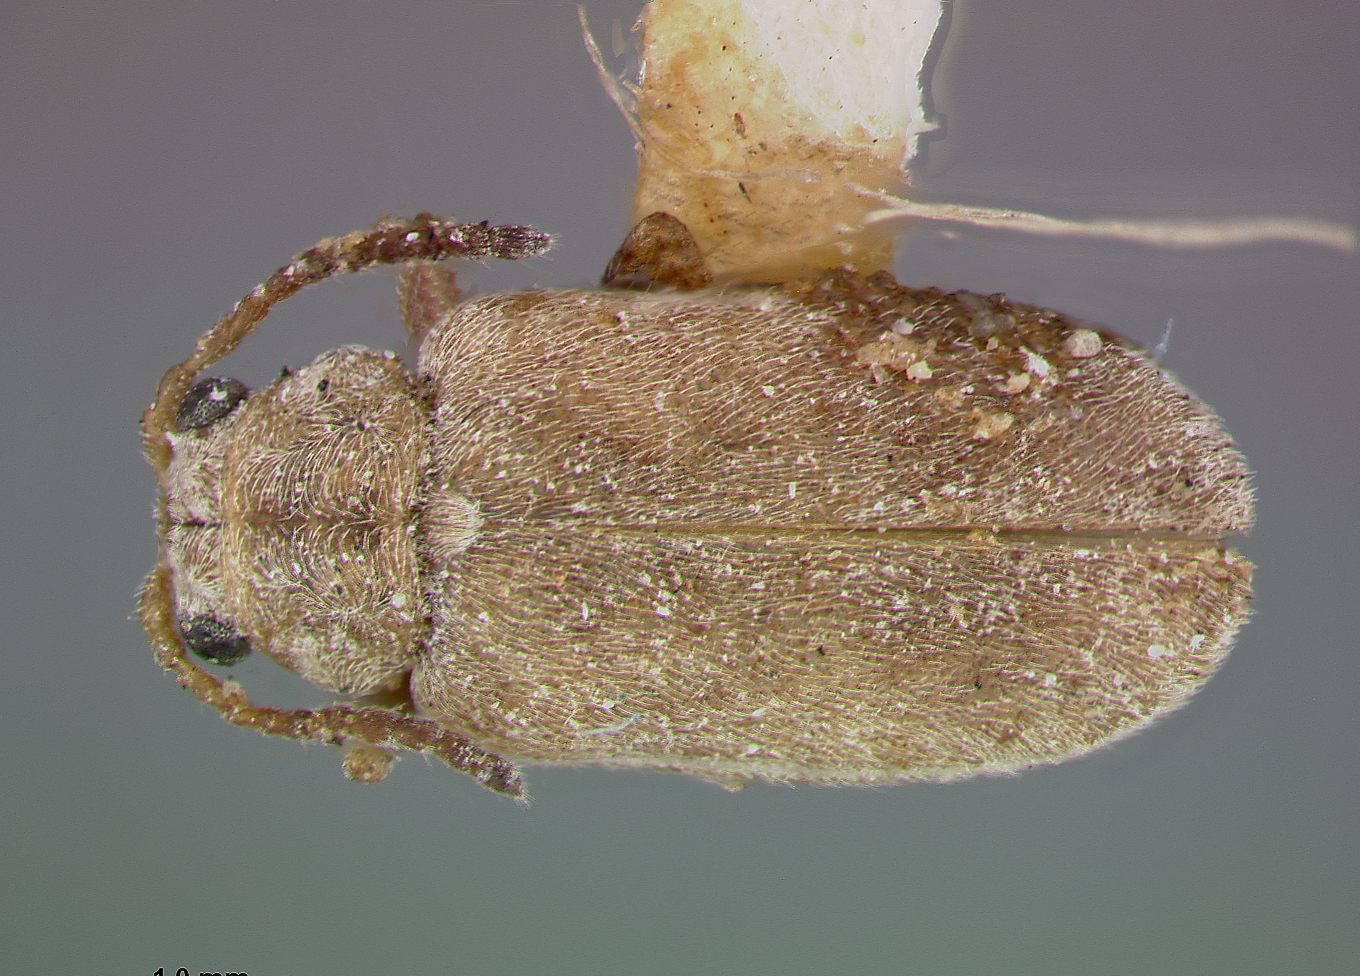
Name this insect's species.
Monoxia obesula
